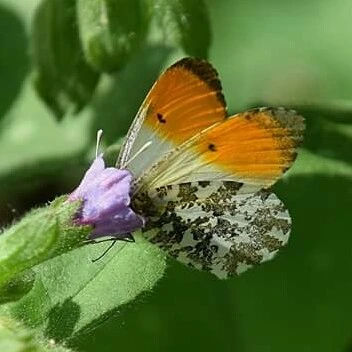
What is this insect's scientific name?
Anthocharis cardamines
